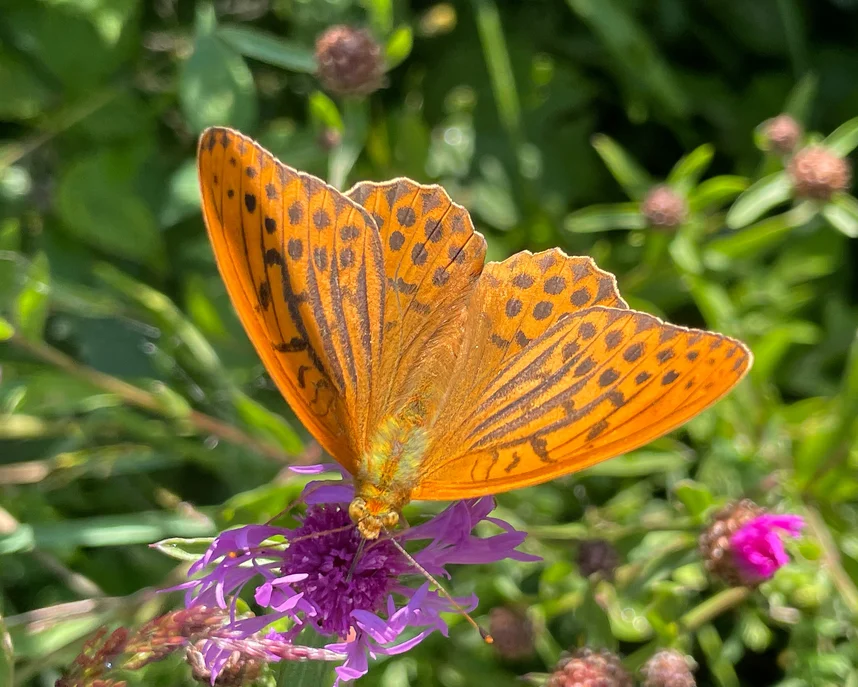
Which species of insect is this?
Argynnis paphia
